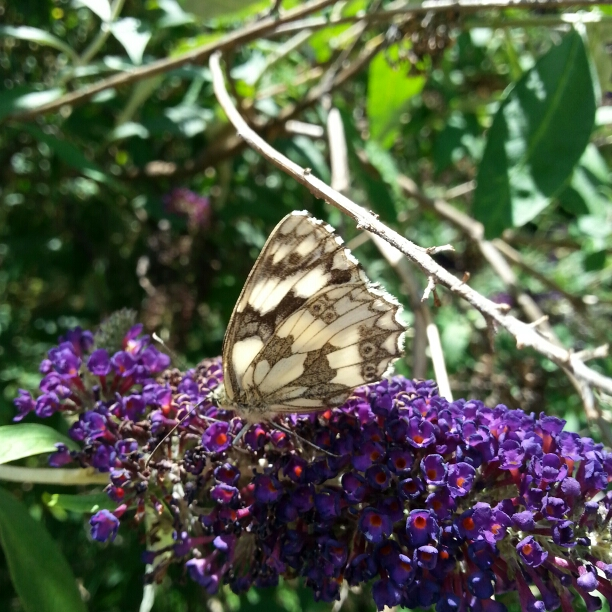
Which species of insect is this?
Melanargia galathea
